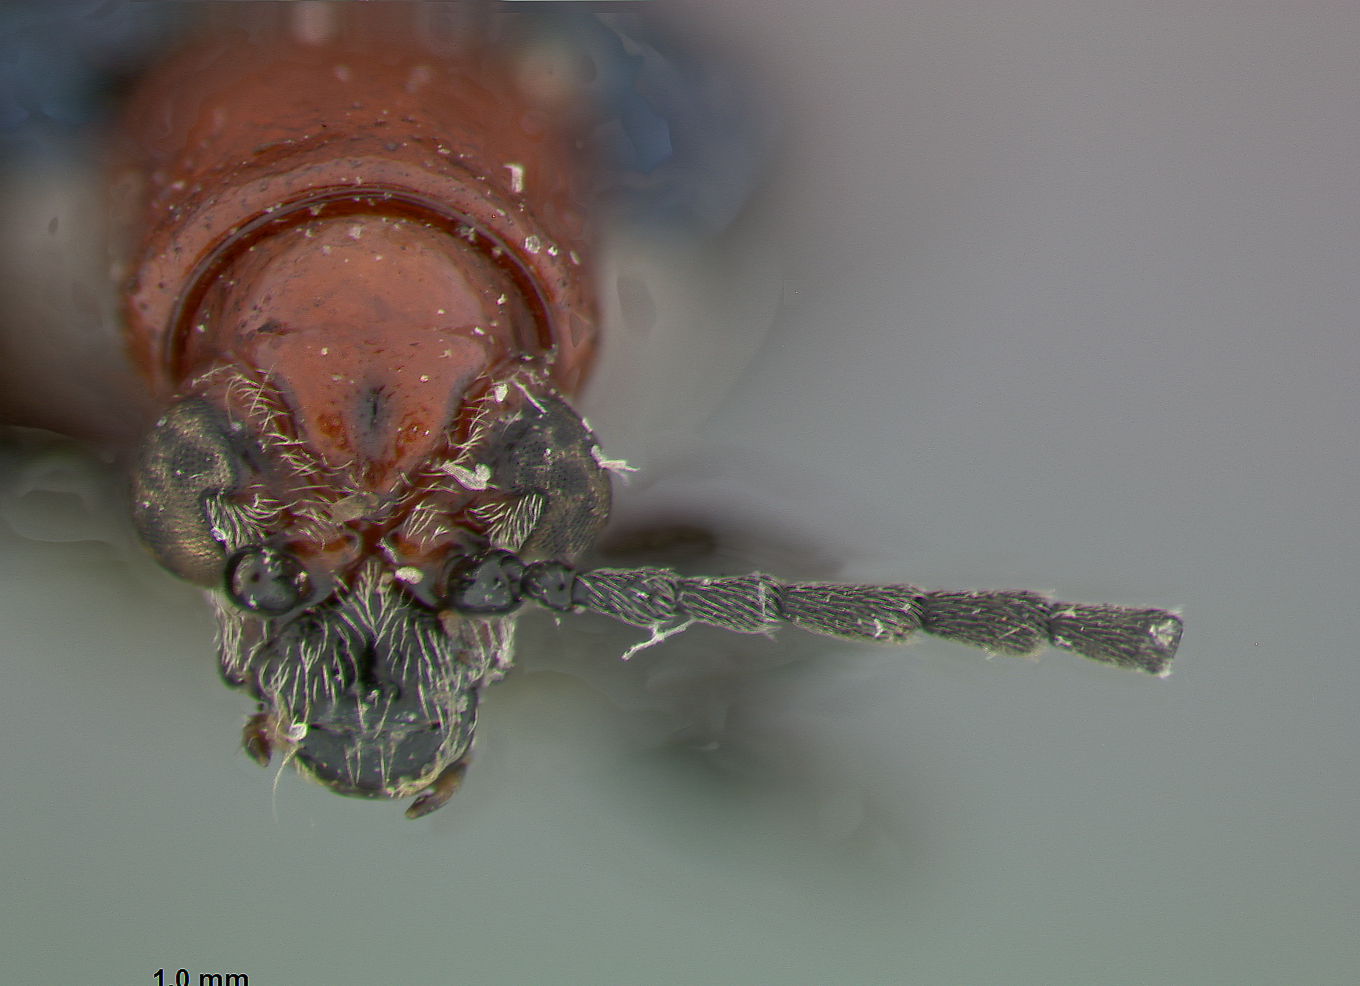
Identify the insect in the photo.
Lema arizonae
